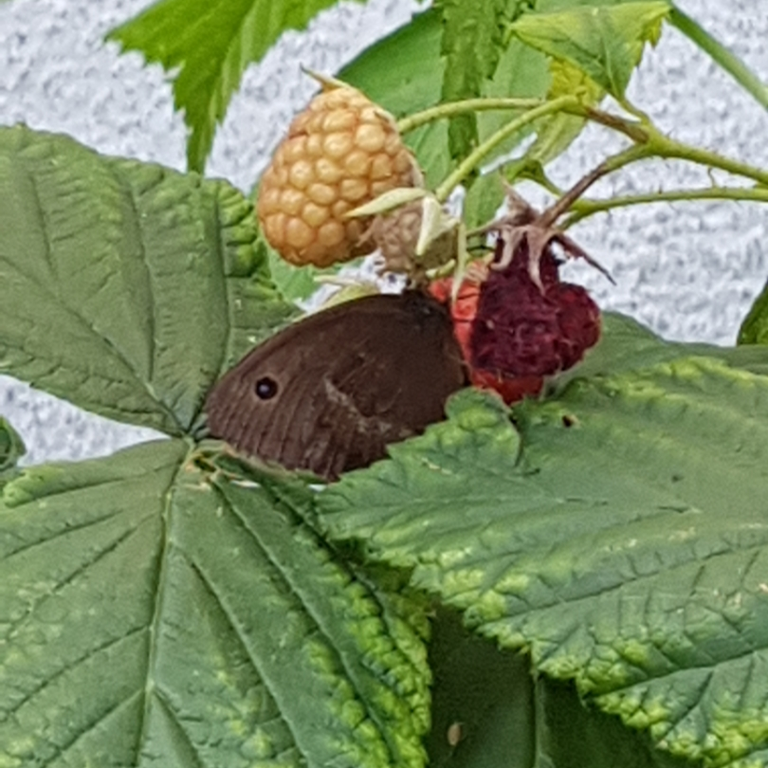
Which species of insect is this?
Minois dryas
